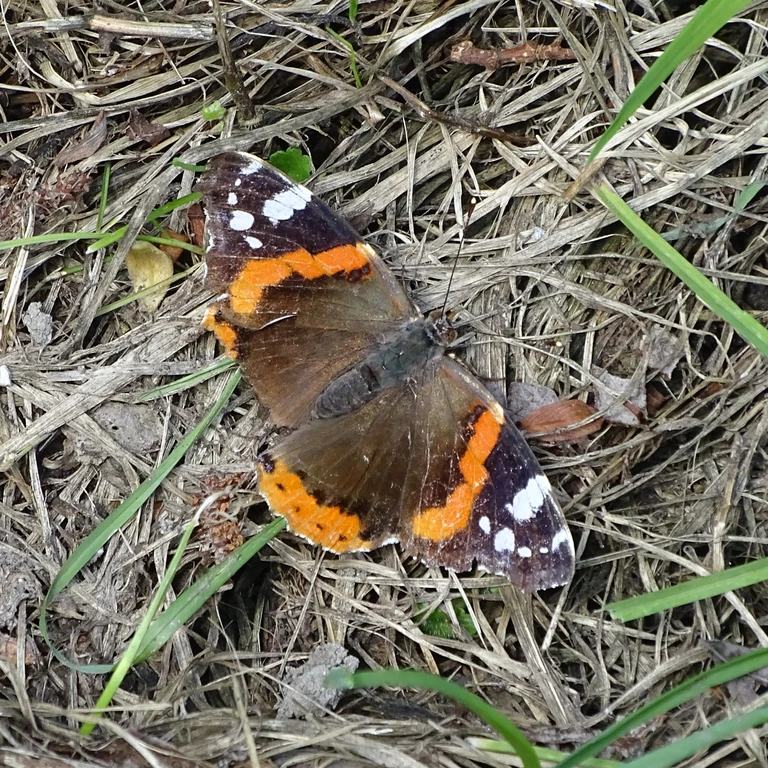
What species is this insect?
Vanessa atalanta
